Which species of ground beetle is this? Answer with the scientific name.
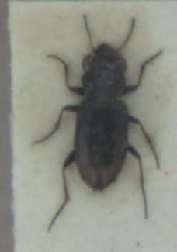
Notiophilus biguttatus
